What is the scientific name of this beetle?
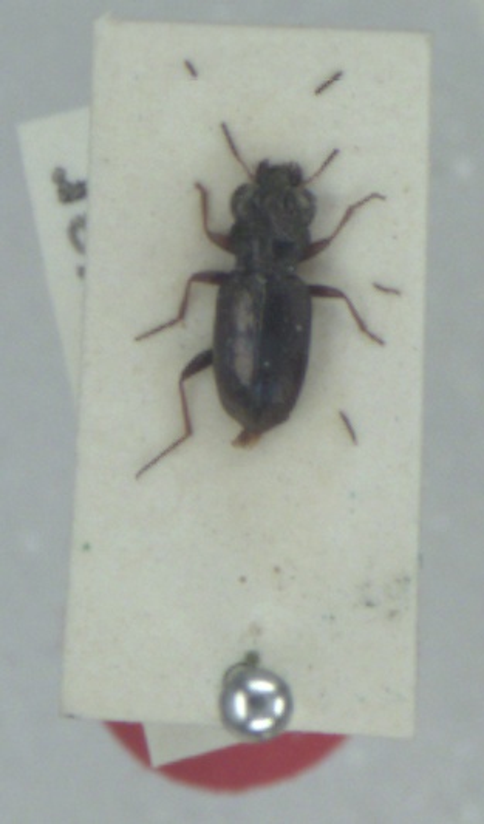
Notiophilus rufipes
